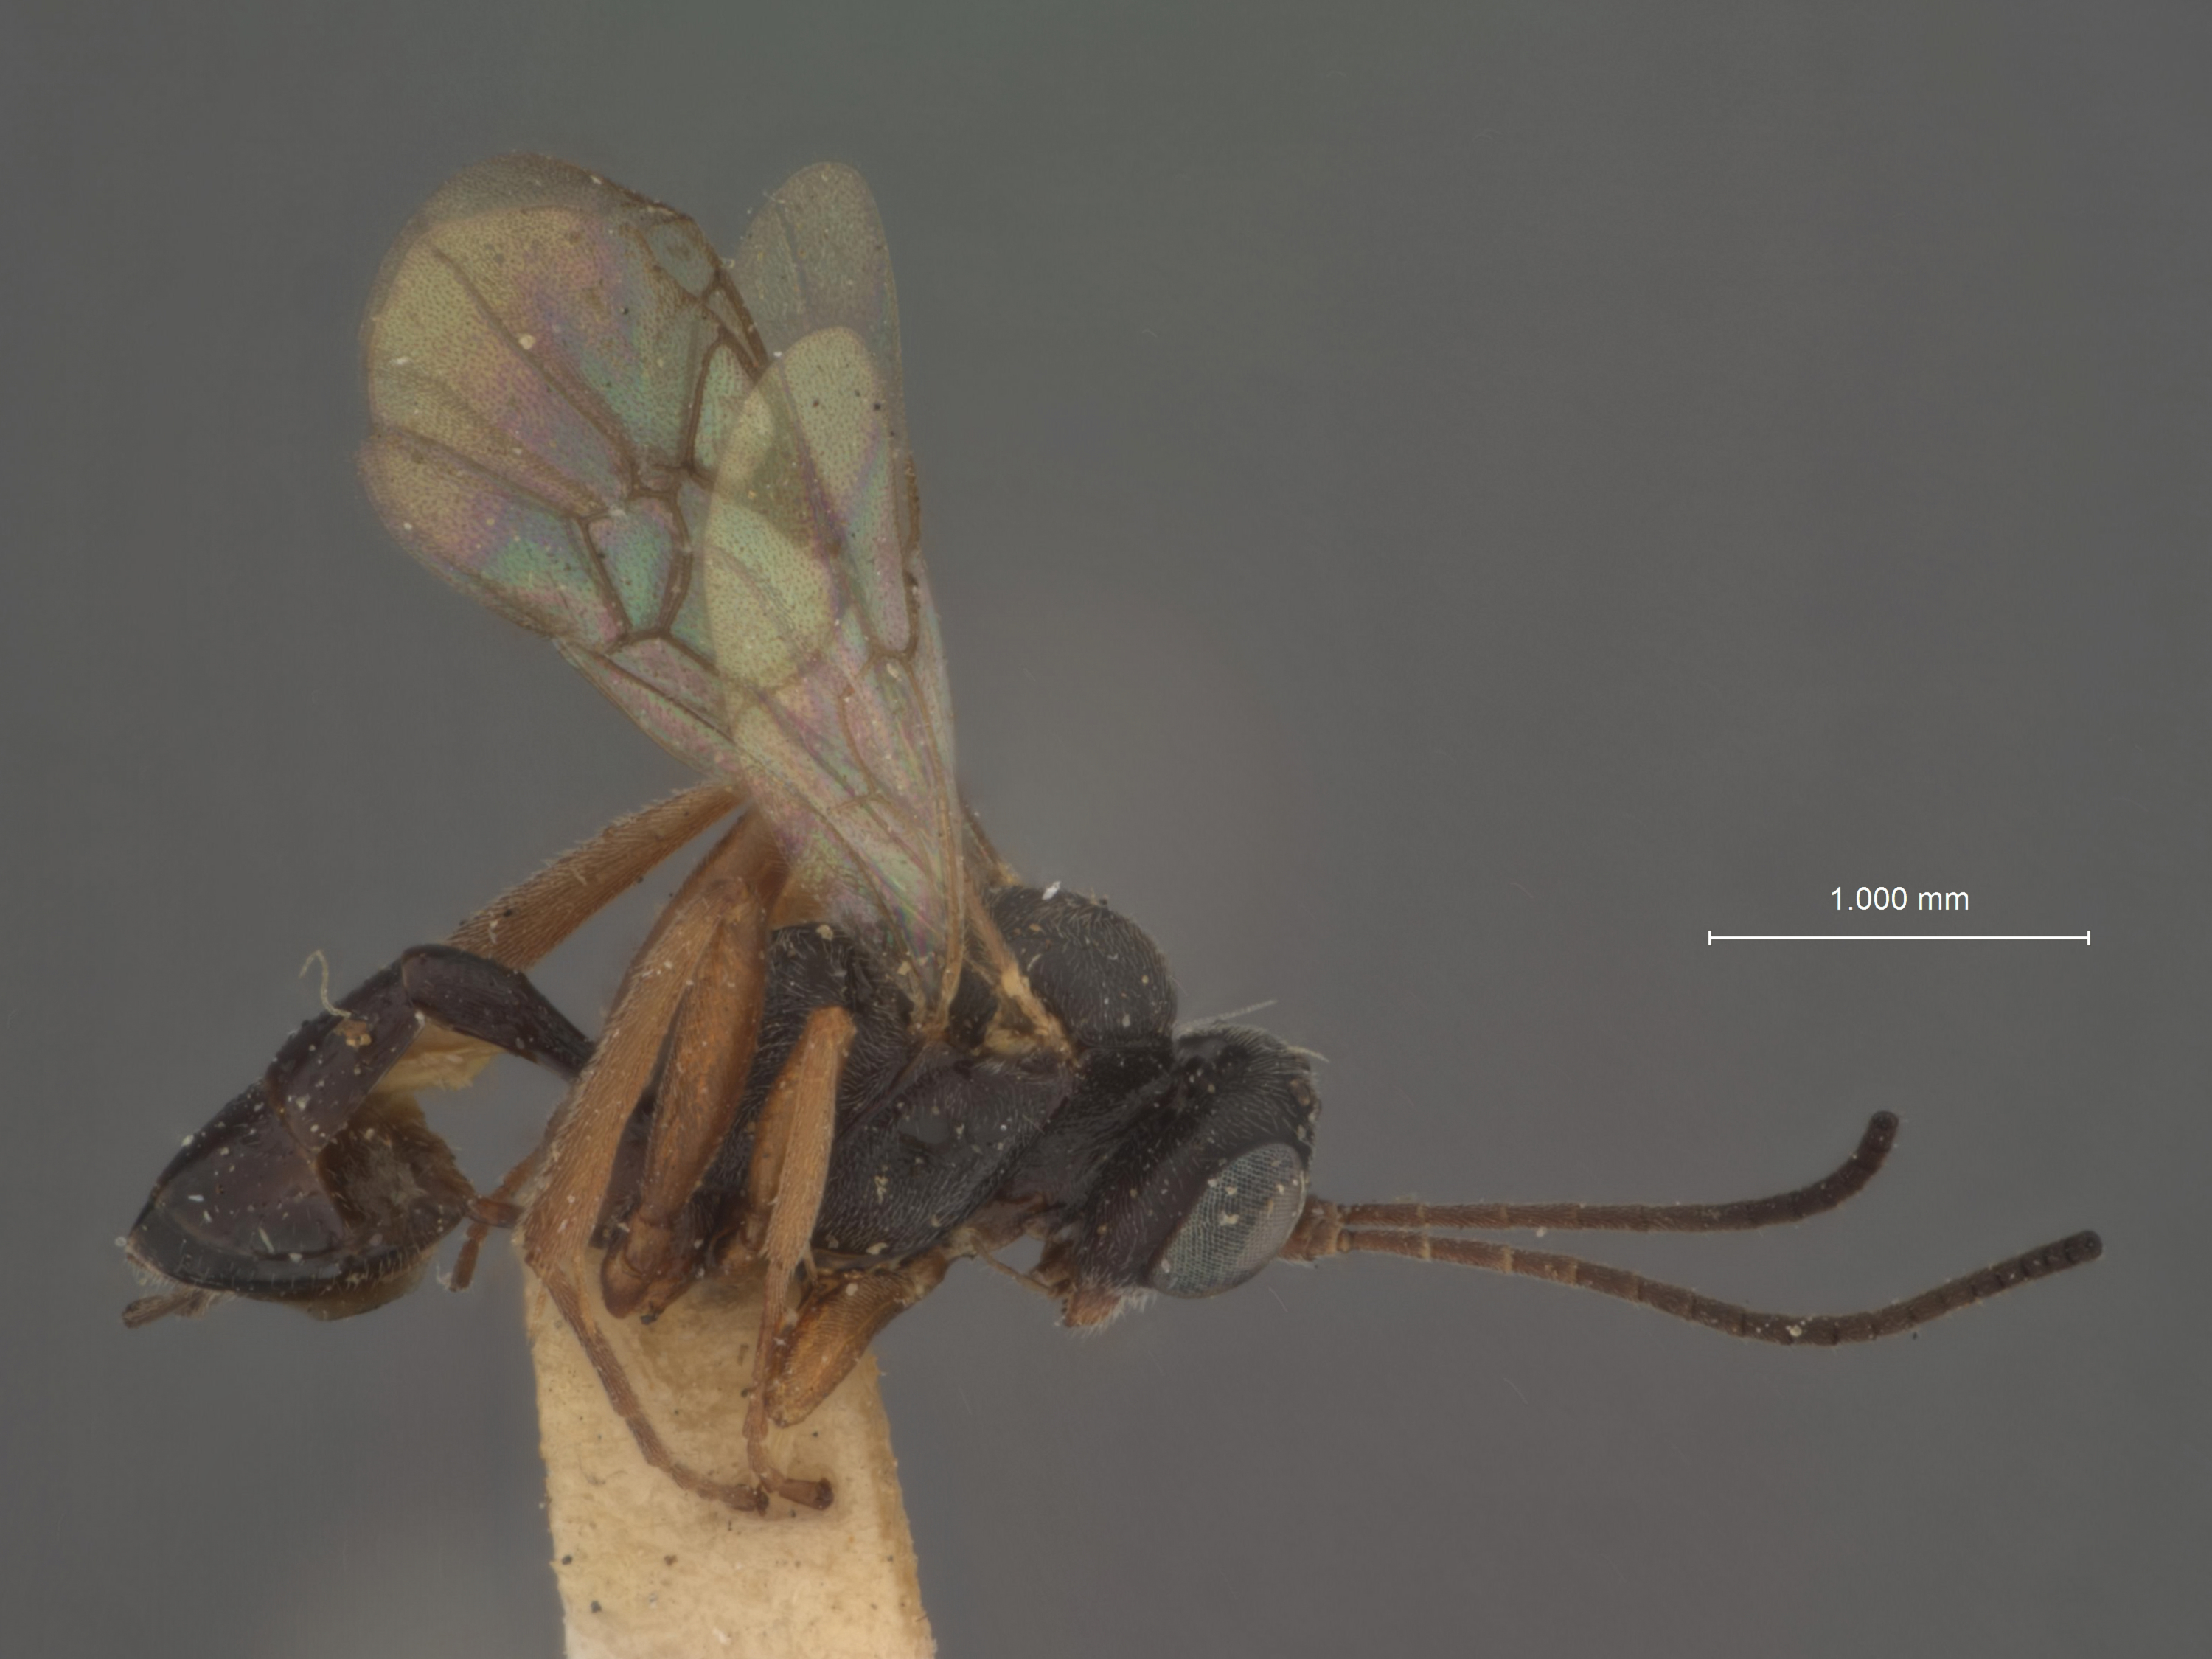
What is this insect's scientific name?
Oligotmema prima
